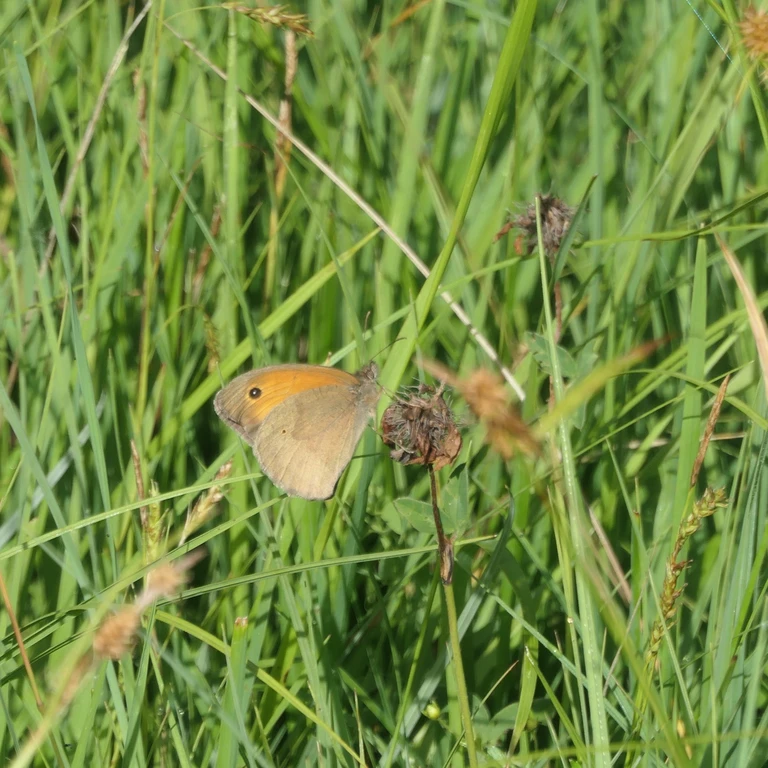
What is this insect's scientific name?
Maniola jurtina
